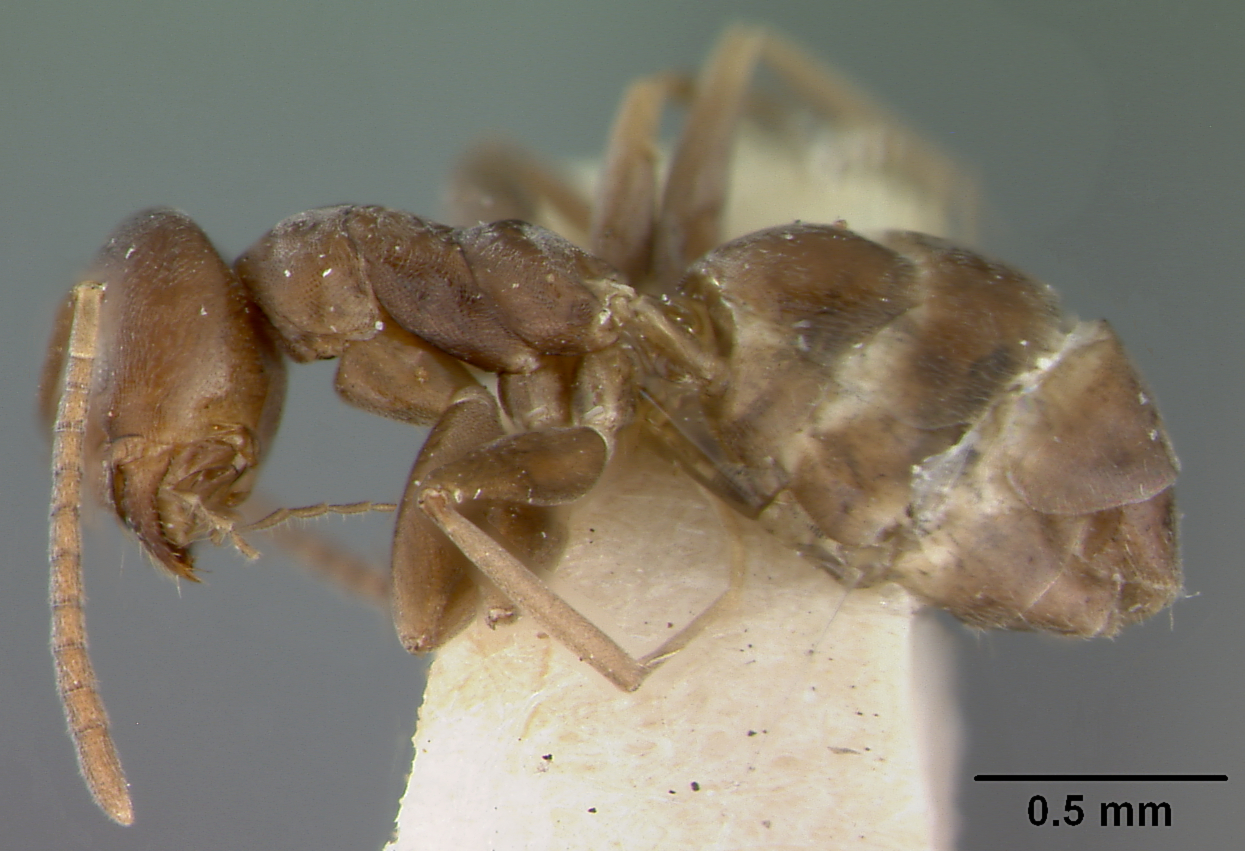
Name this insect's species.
Tapinoma luridum
